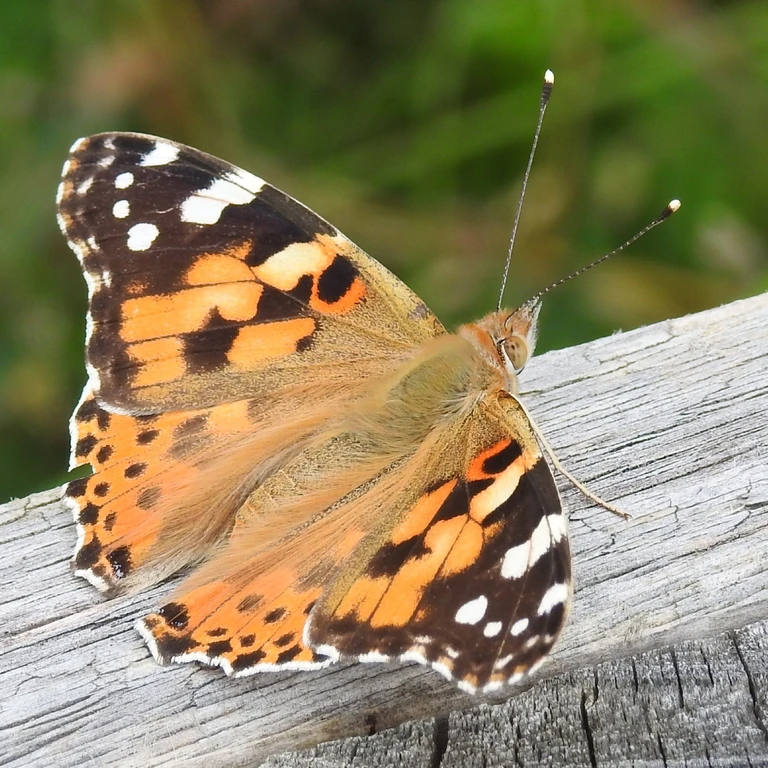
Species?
Vanessa cardui
